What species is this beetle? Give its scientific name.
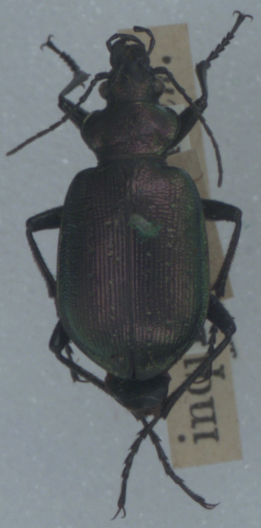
Calosoma inquisitor
